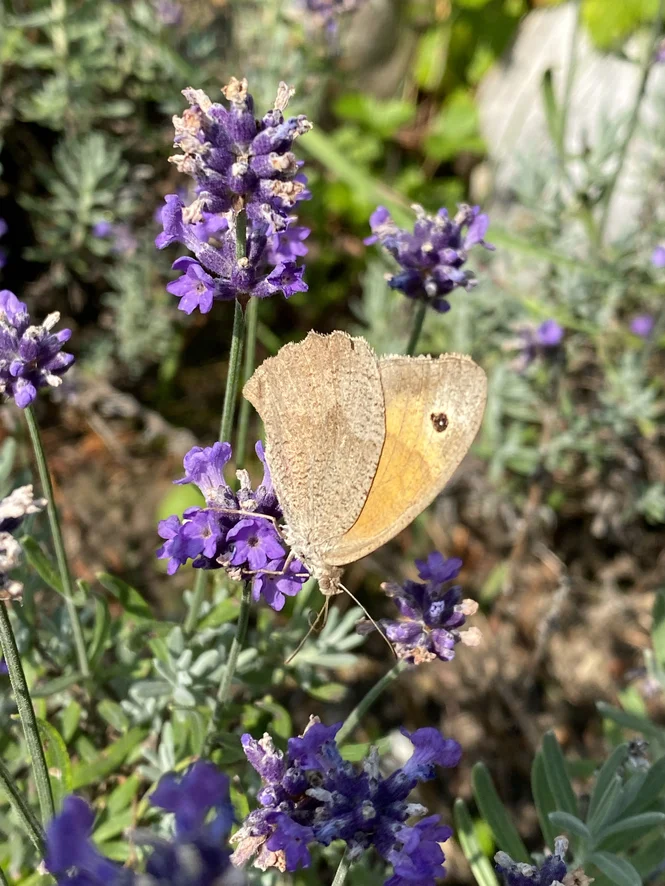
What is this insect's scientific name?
Maniola jurtina
